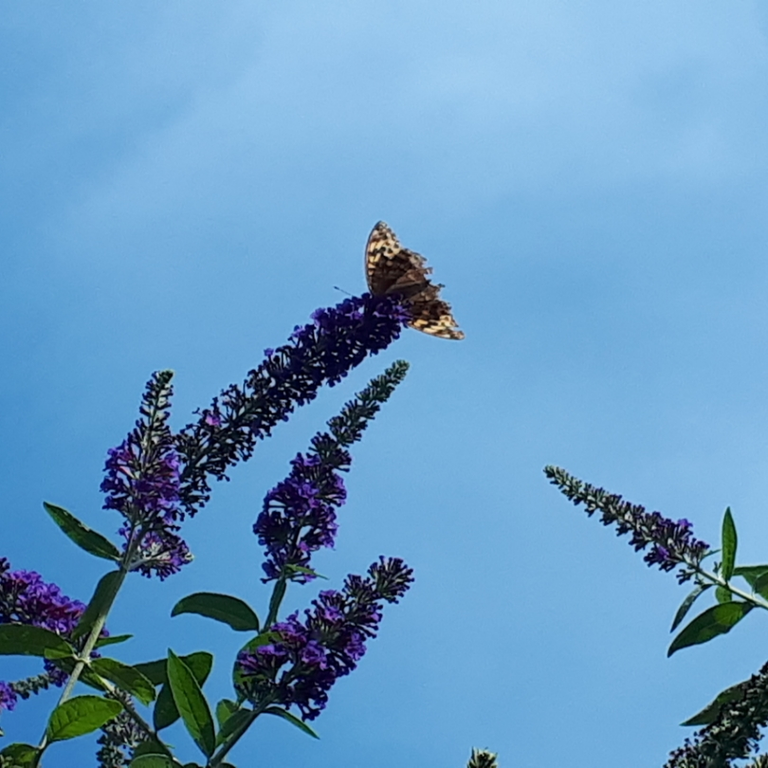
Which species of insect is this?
Argynnis paphia
